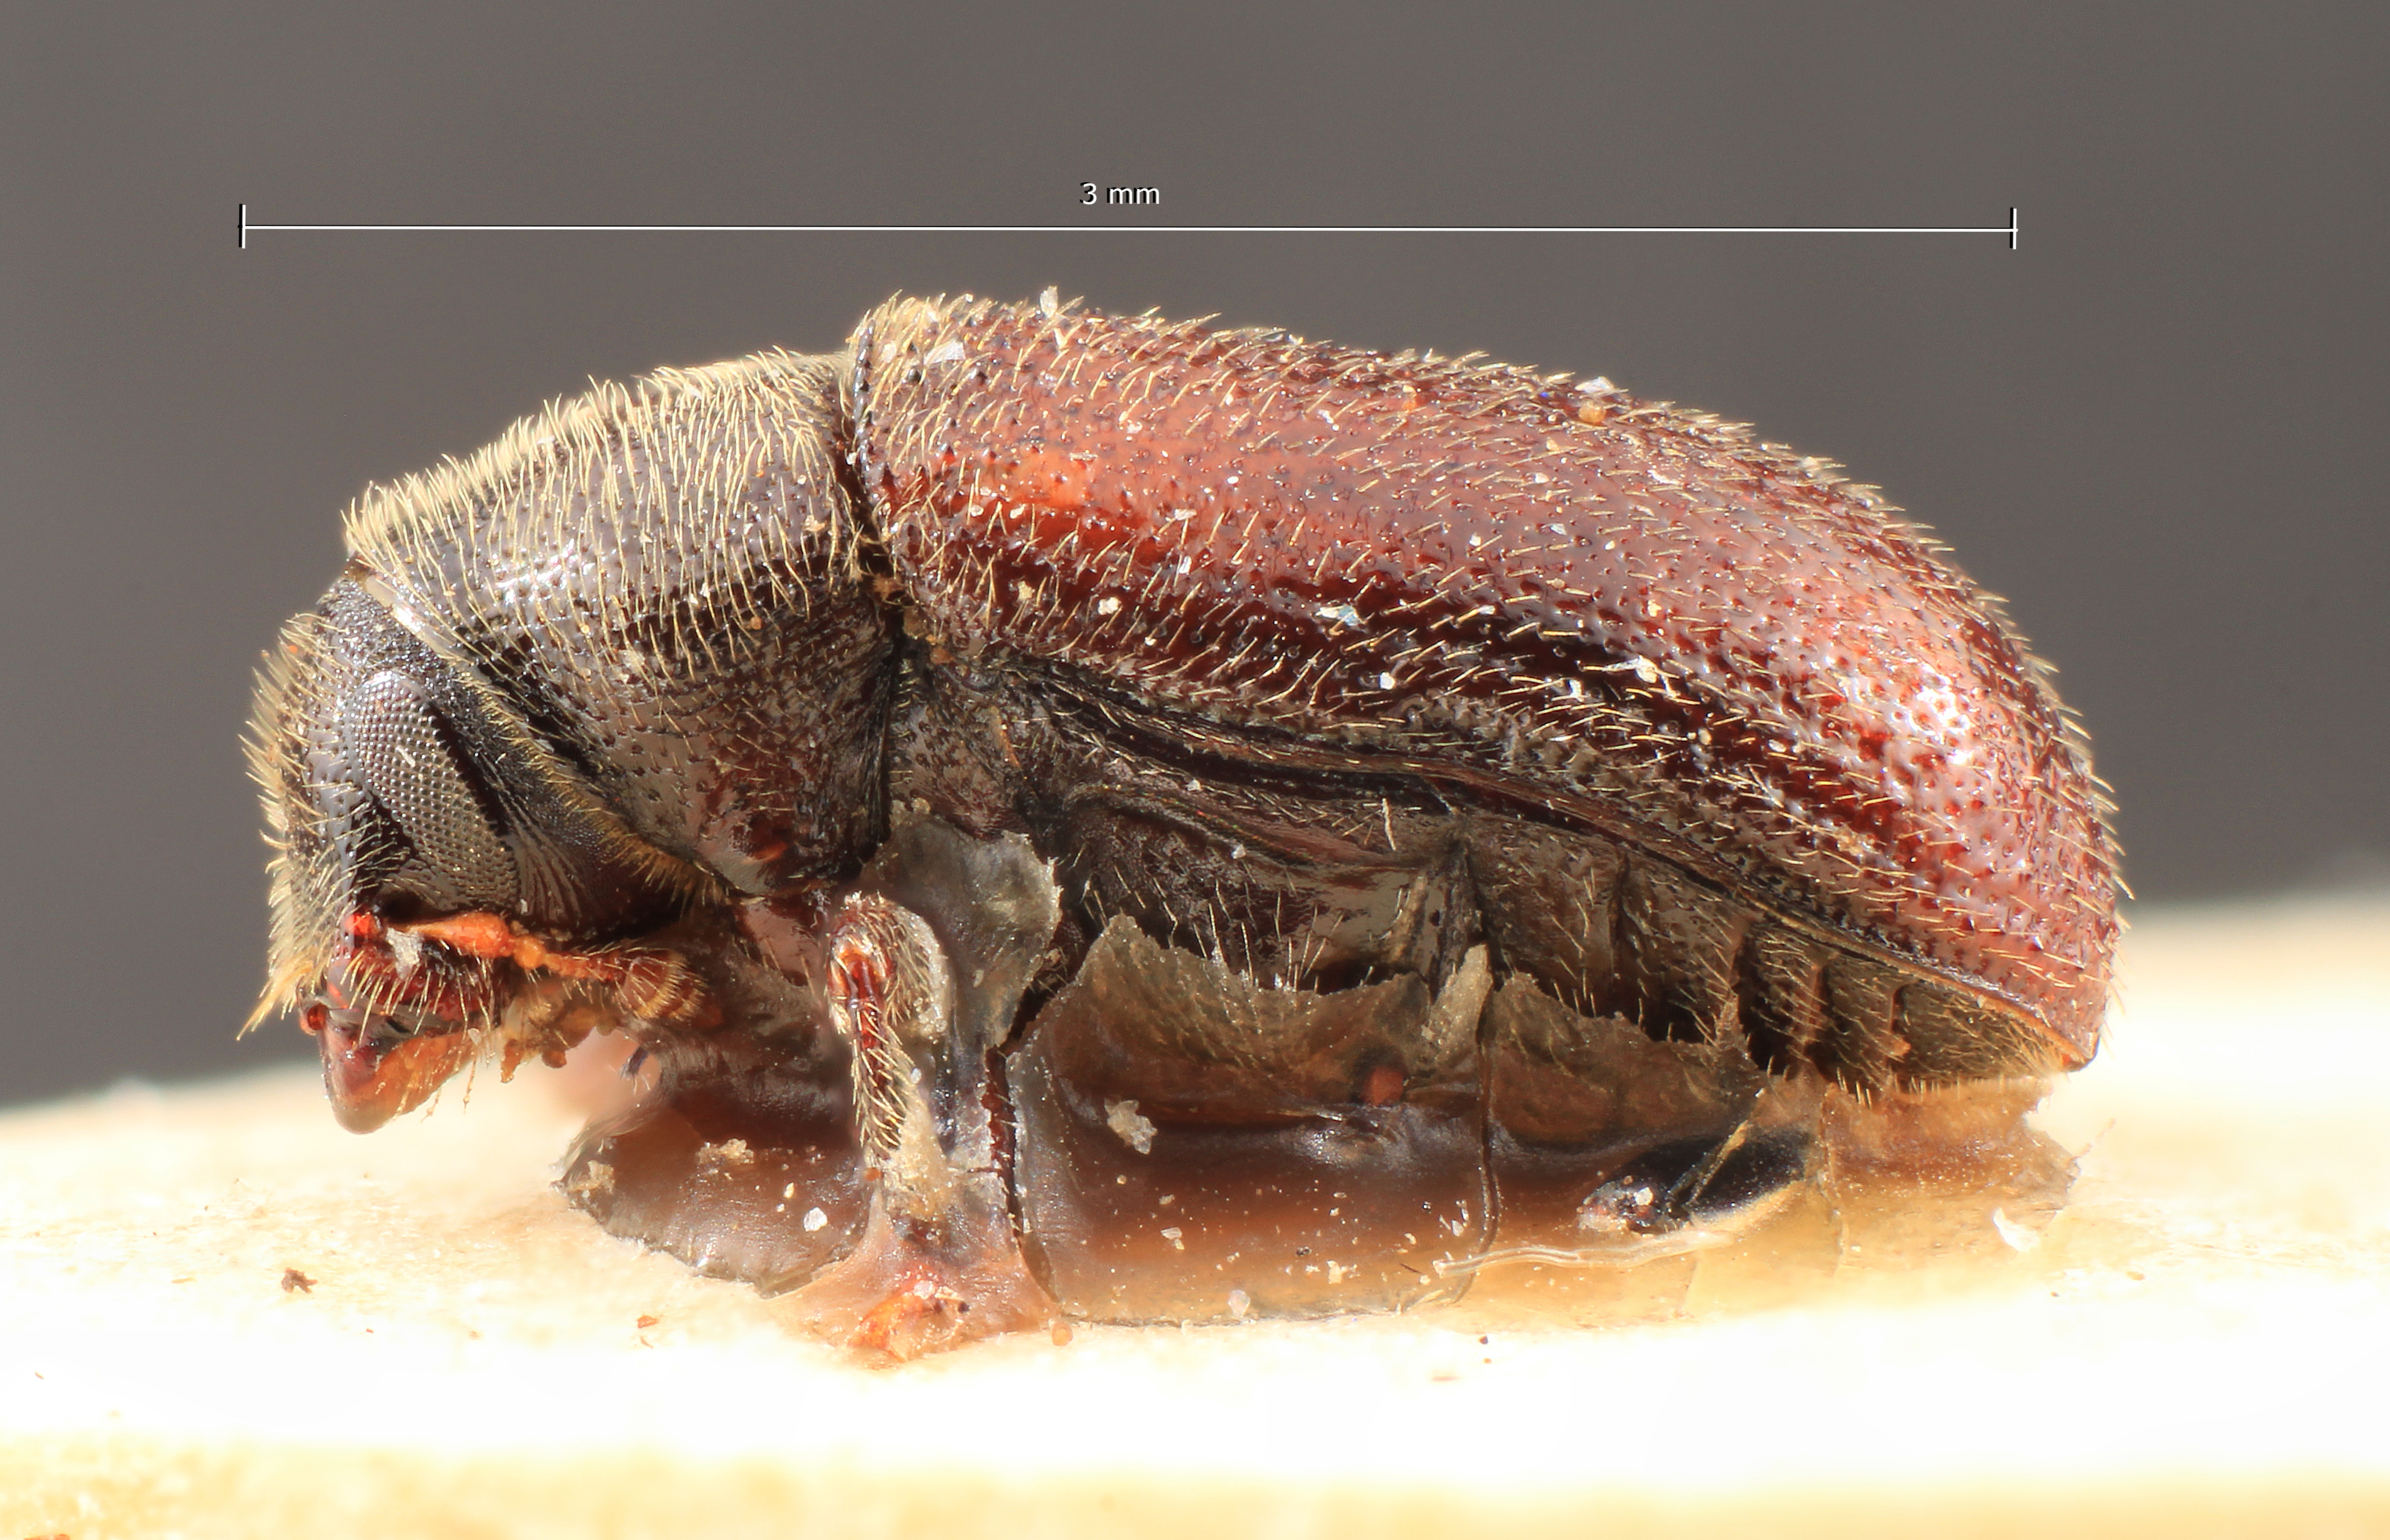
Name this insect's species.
Blastophagus starki
